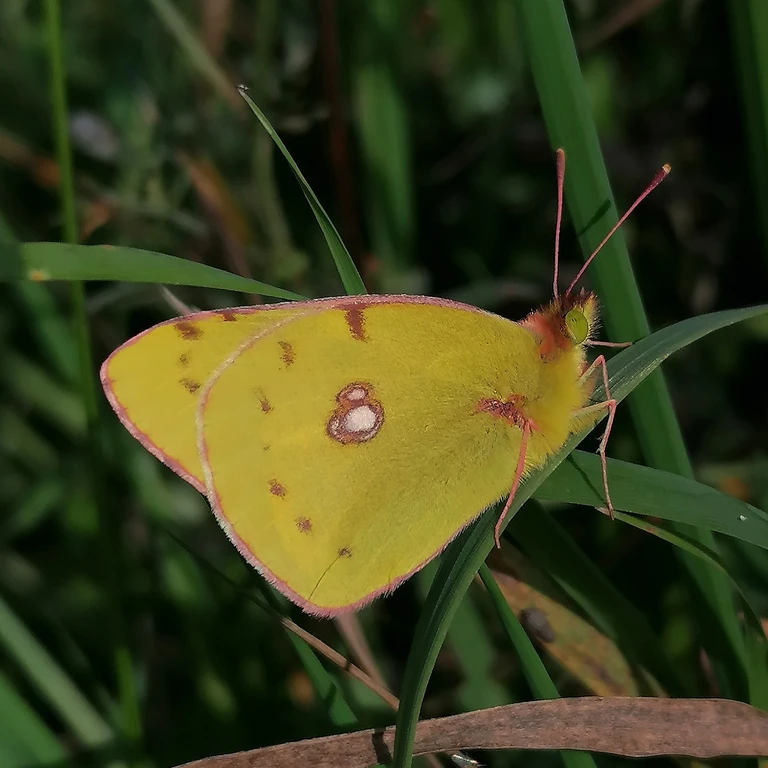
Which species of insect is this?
Colias croceus
